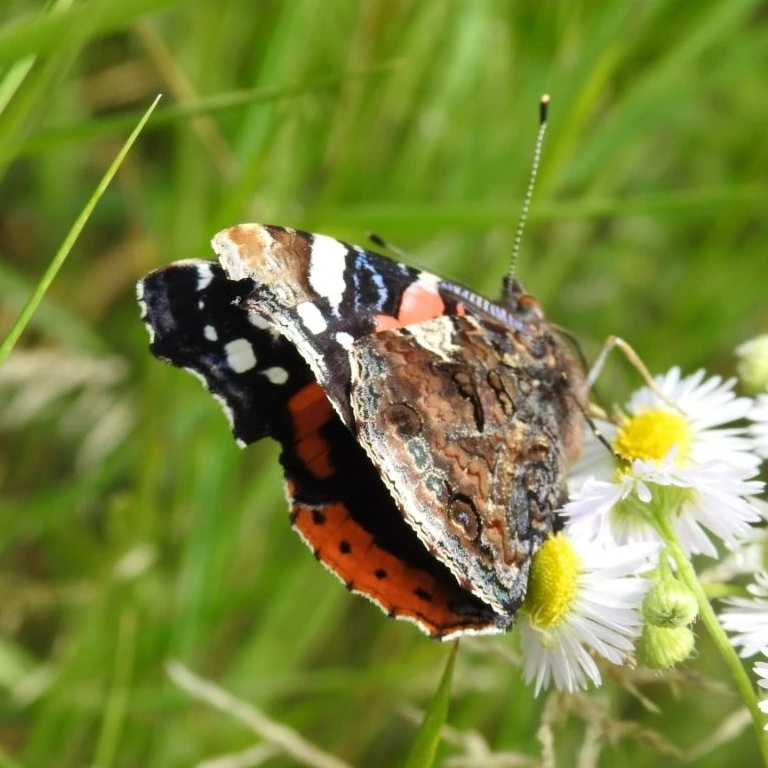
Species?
Vanessa atalanta
